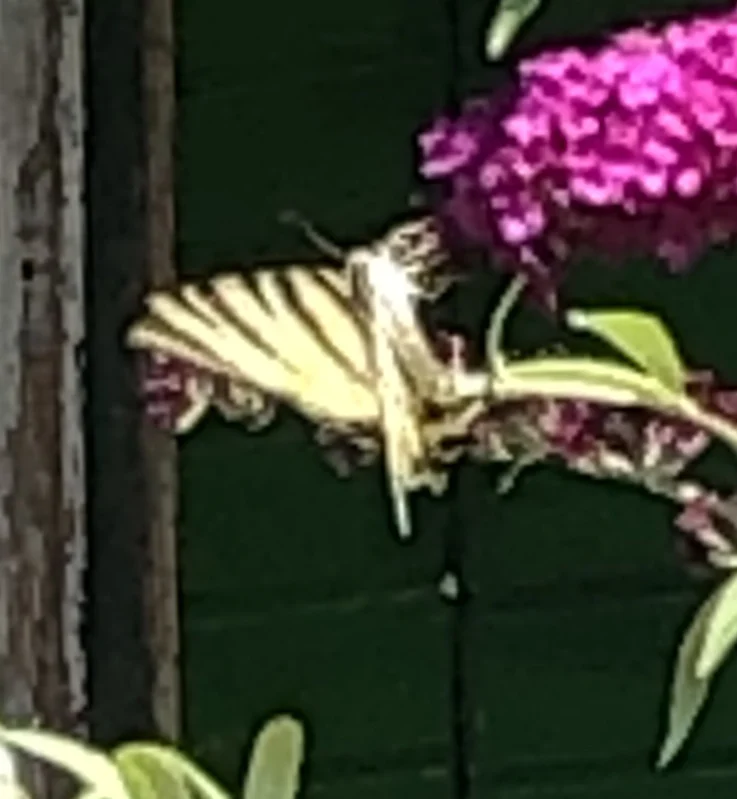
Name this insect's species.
Iphiclides podalirius
